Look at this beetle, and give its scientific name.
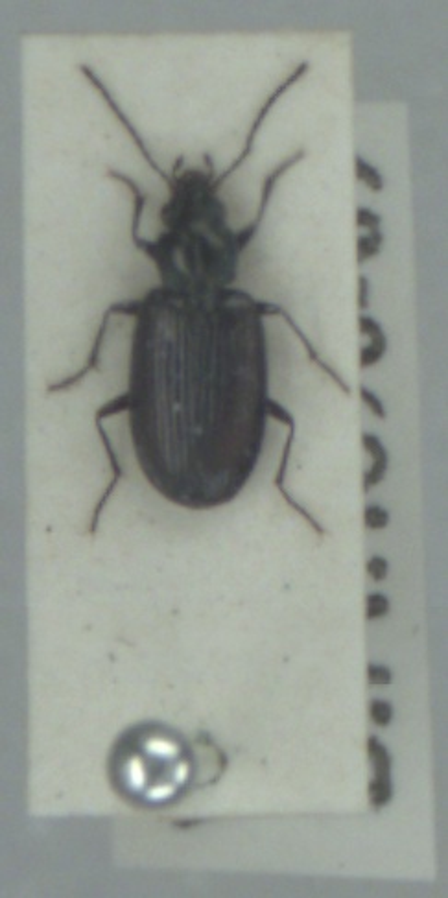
Bembidion prasinum
